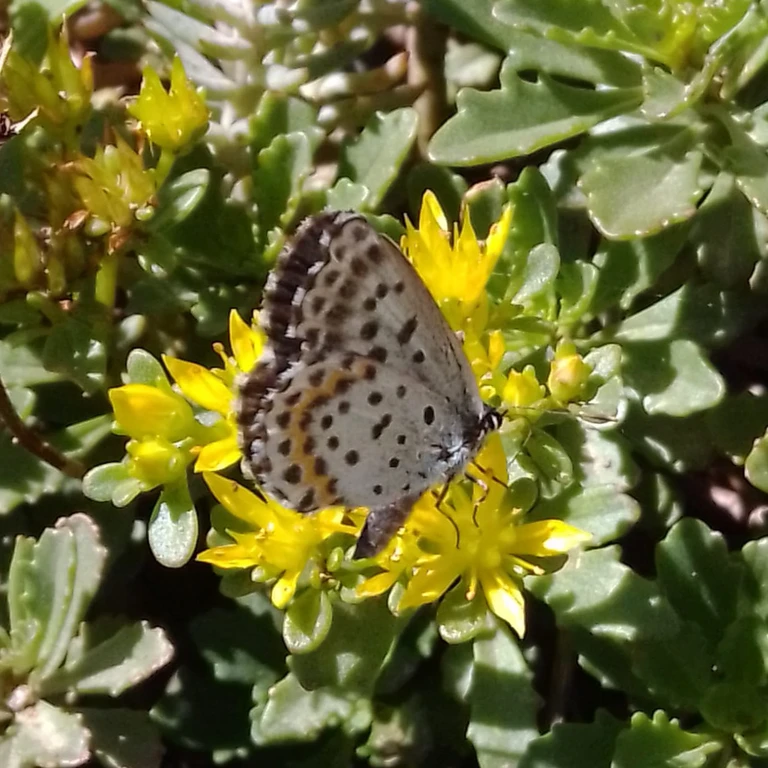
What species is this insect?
Scolitantides orion
